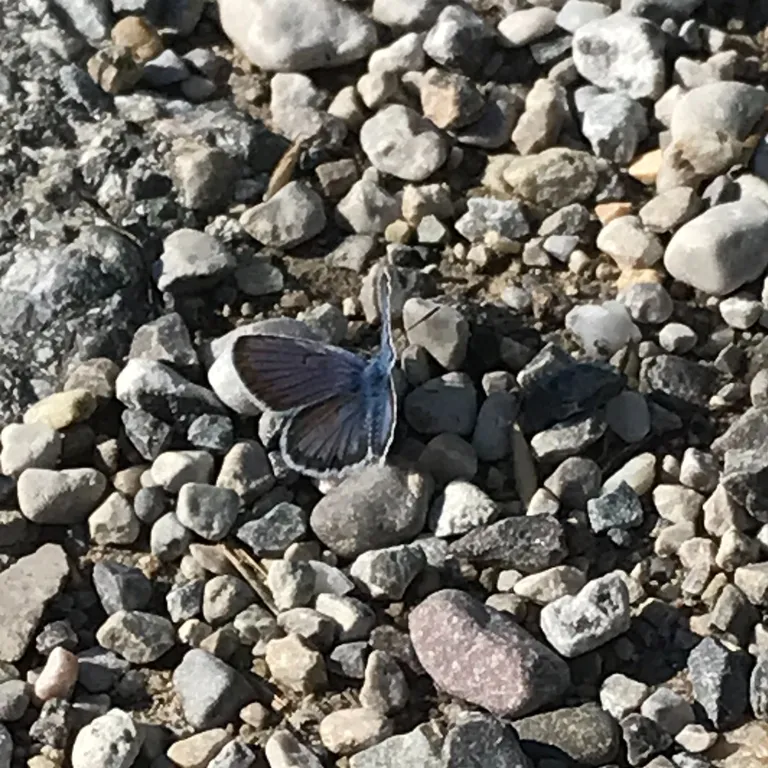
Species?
Plebejus argus
